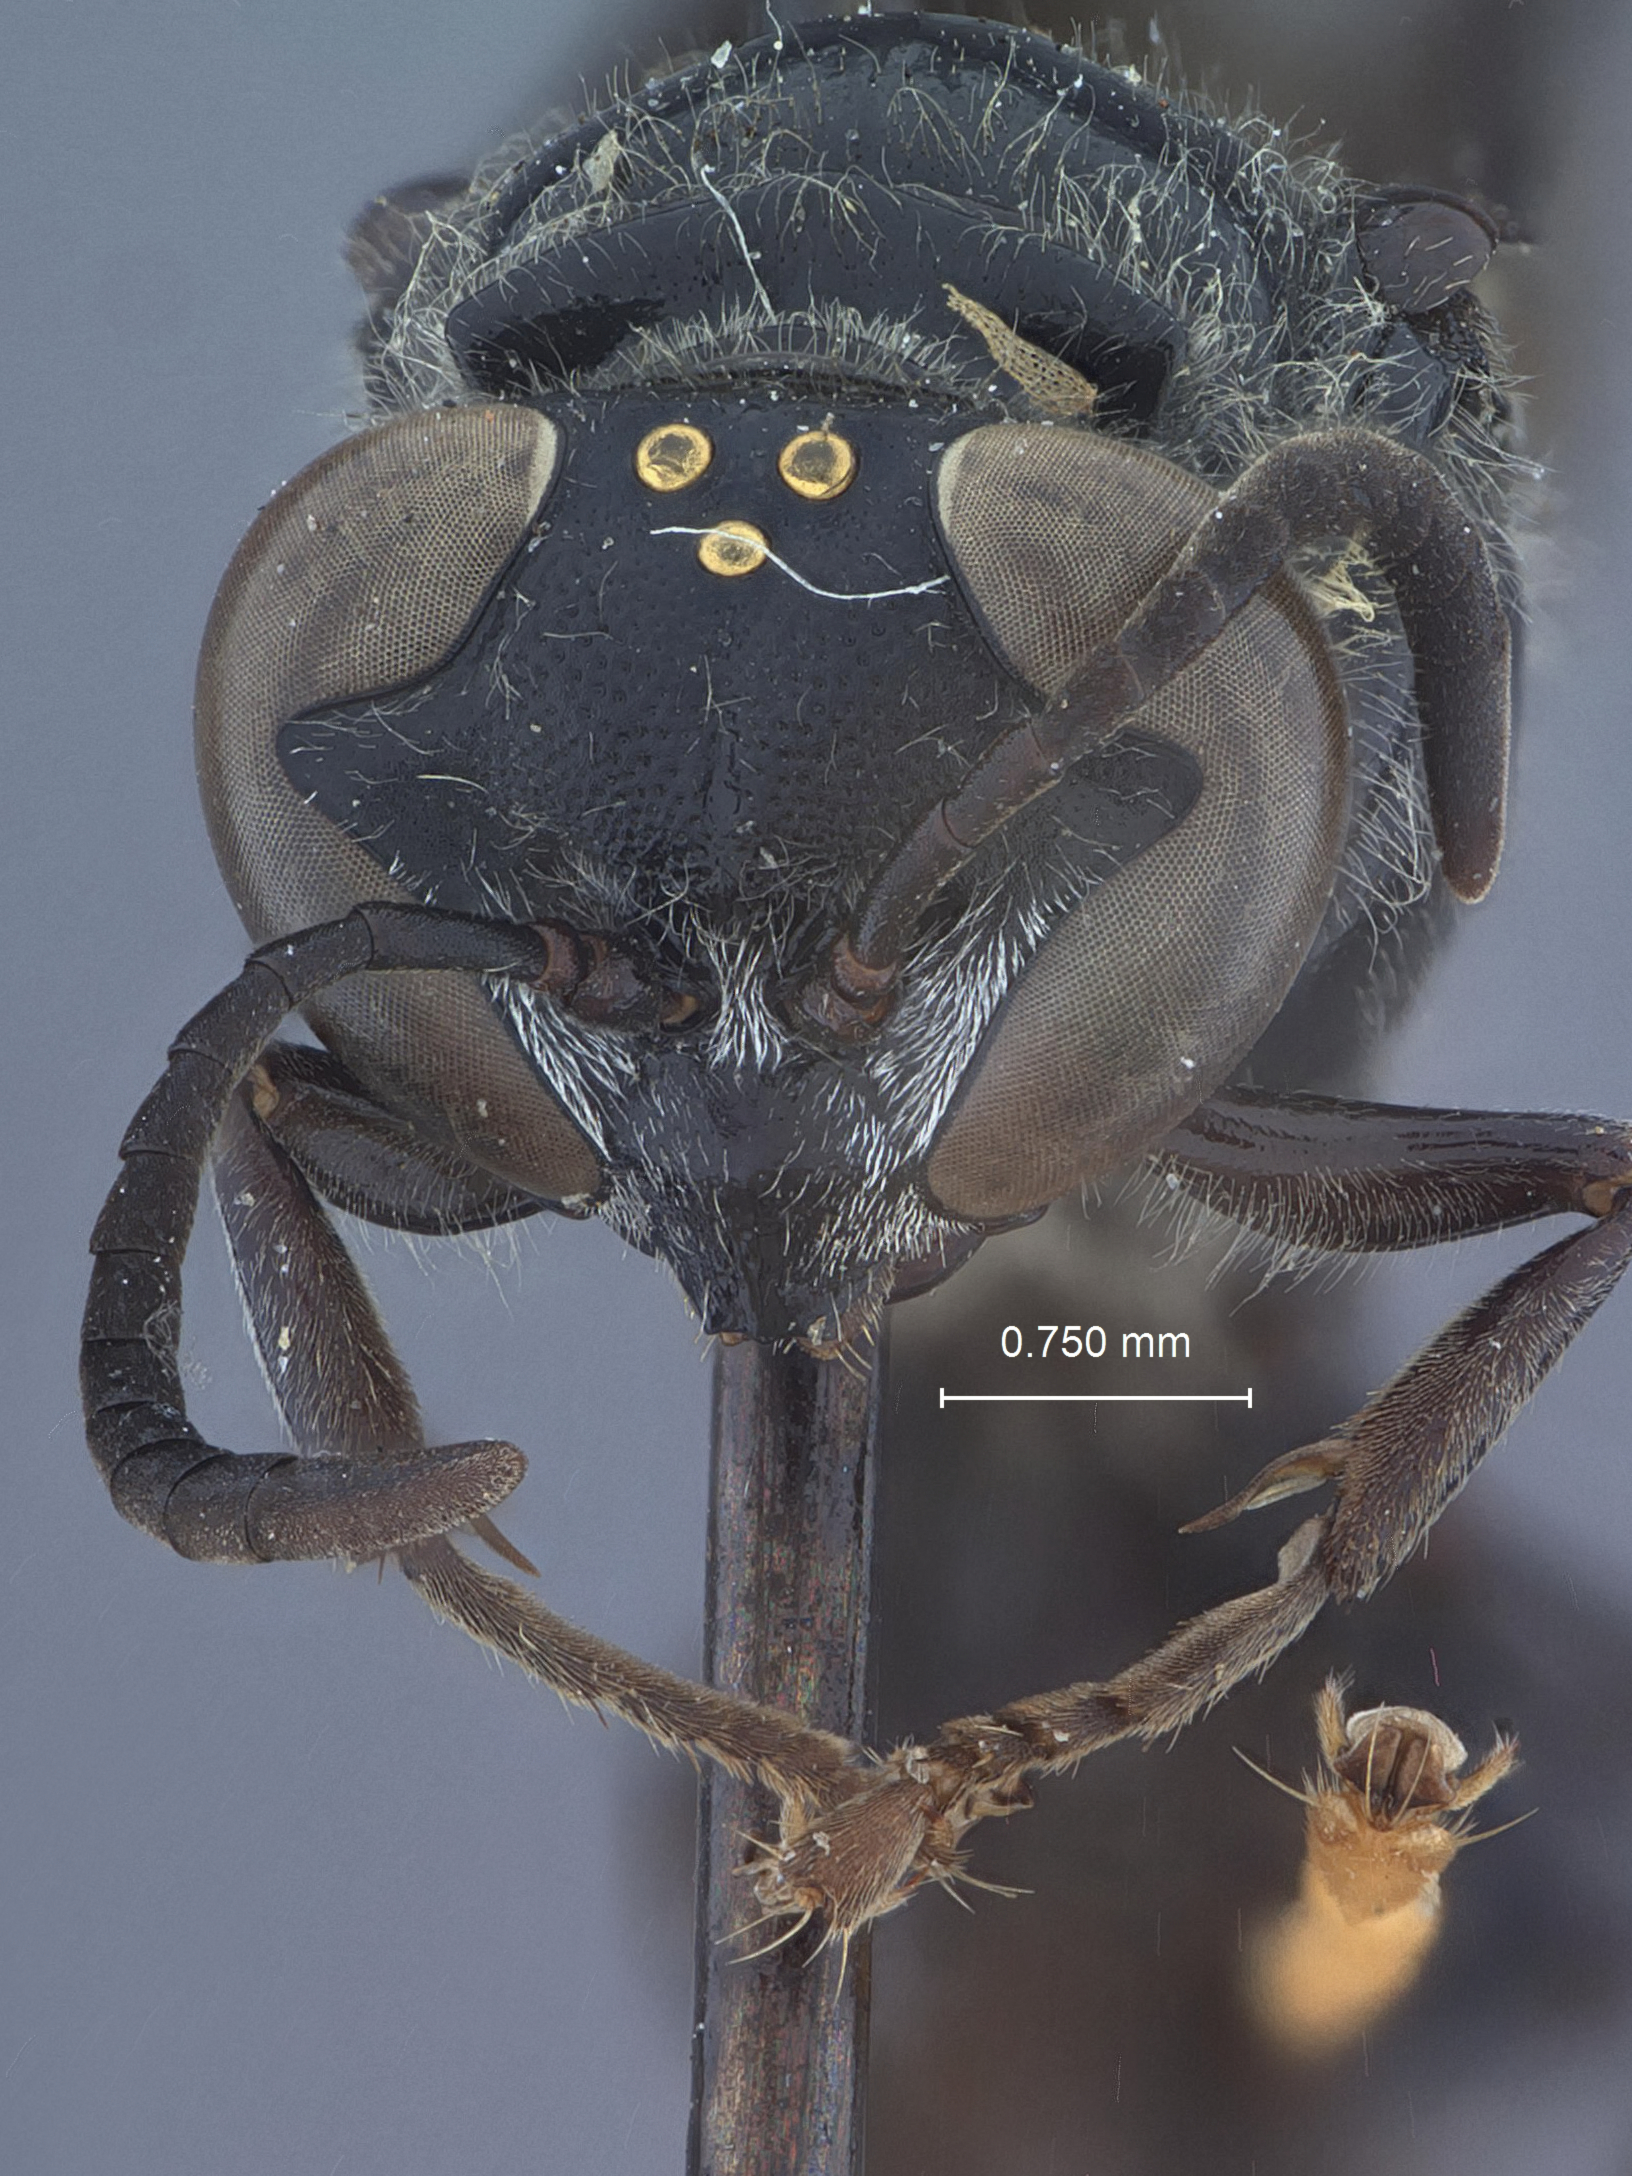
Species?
Trypoxylon atkinsoni
